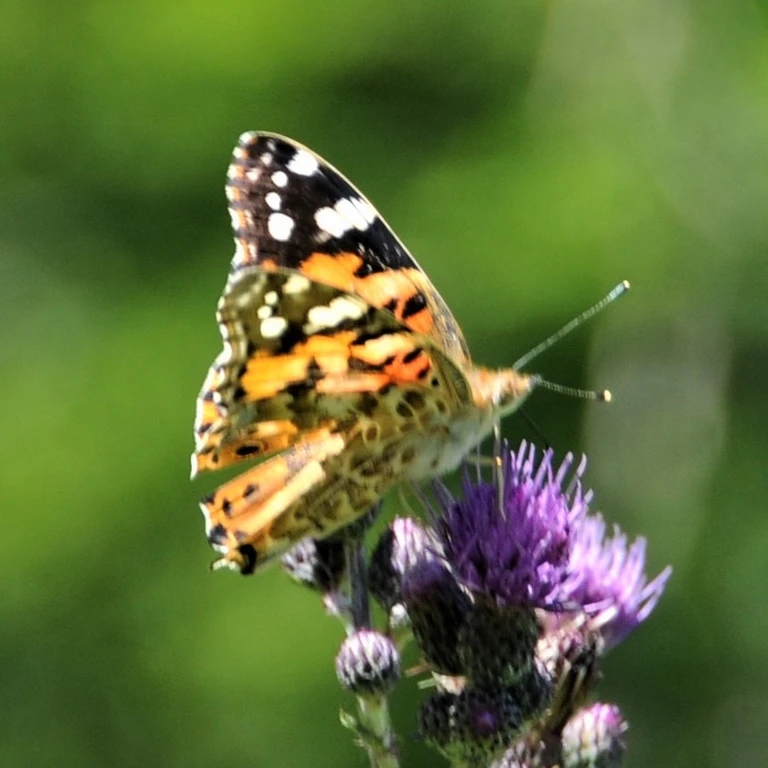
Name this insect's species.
Vanessa cardui
